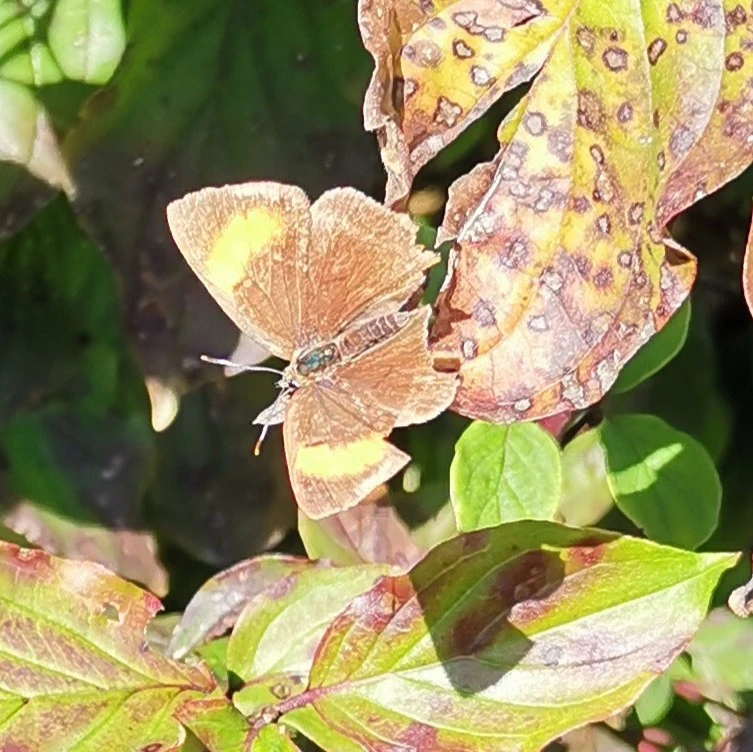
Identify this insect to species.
Thecla betulae
